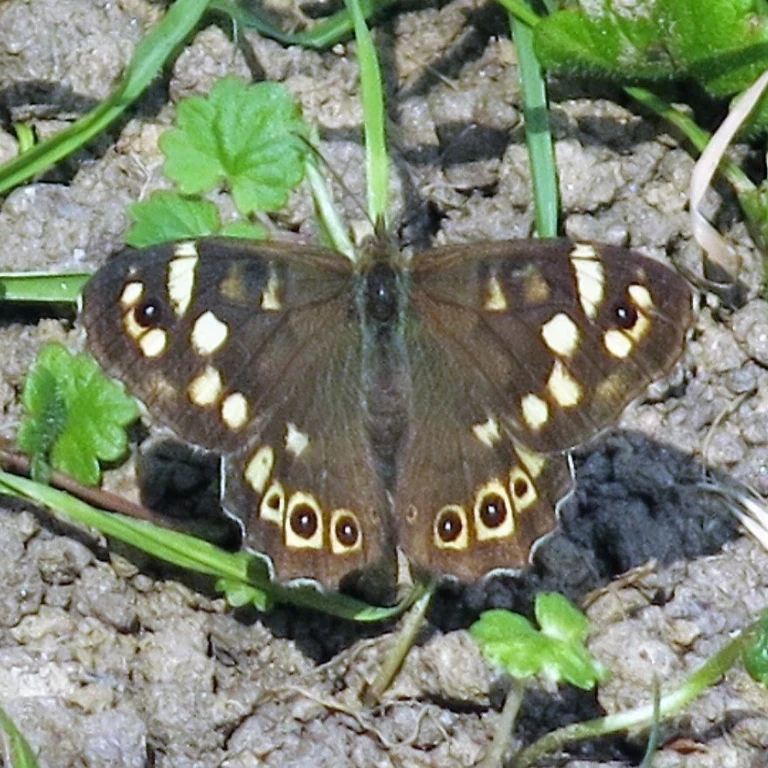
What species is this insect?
Pararge aegeria
